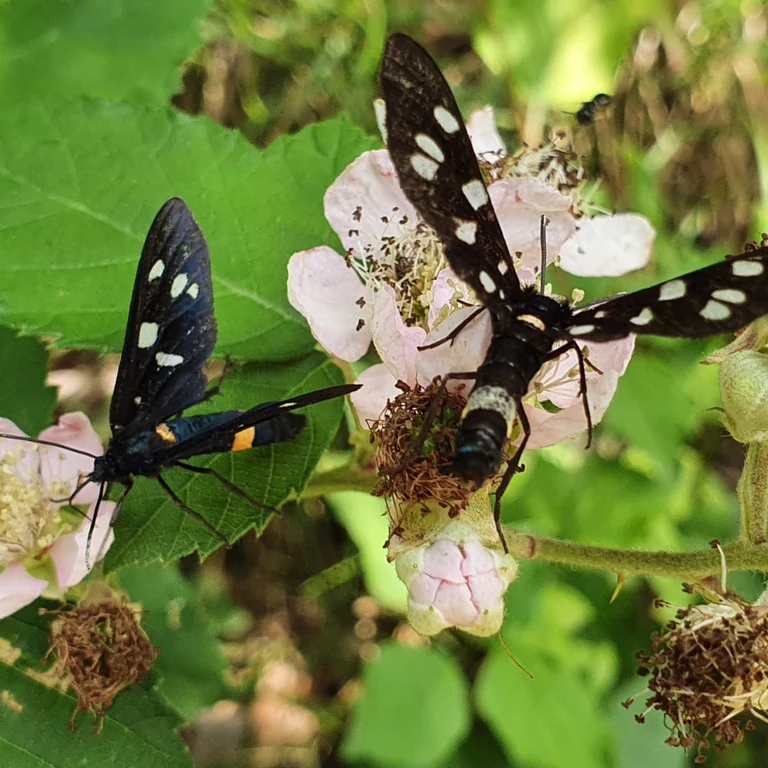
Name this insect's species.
Amata phegea
